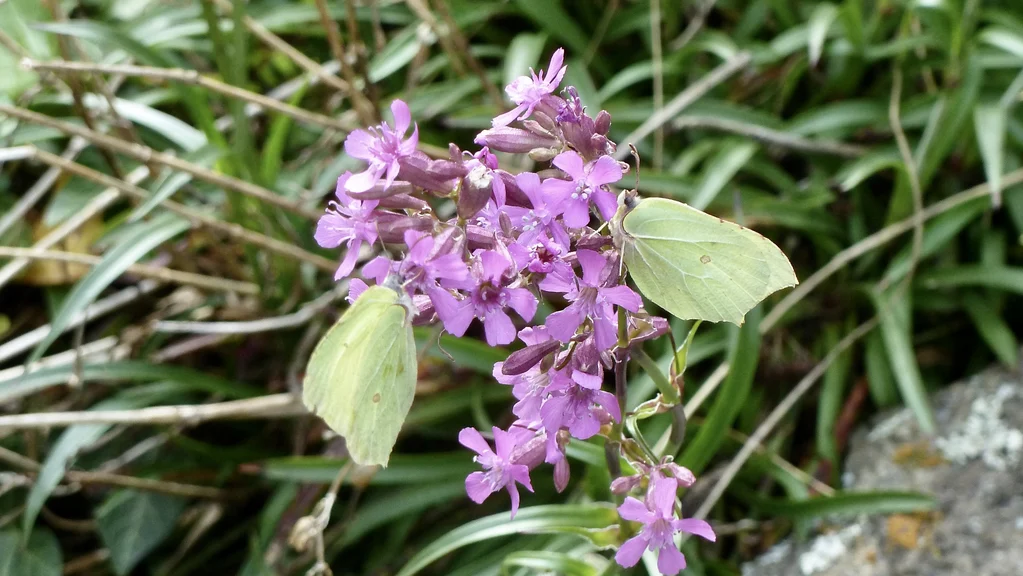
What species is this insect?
Gonepteryx rhamni
